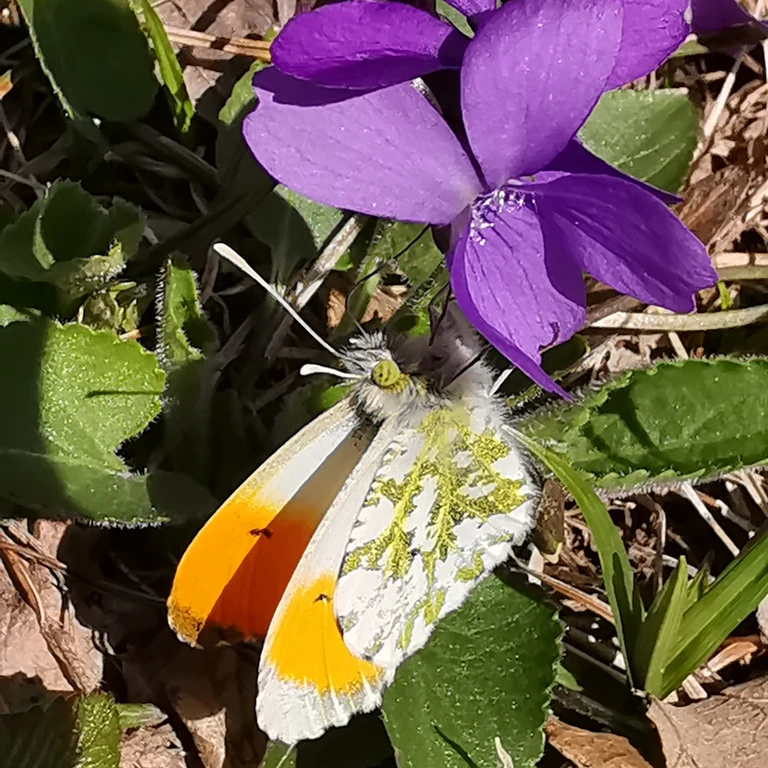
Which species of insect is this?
Anthocharis cardamines
